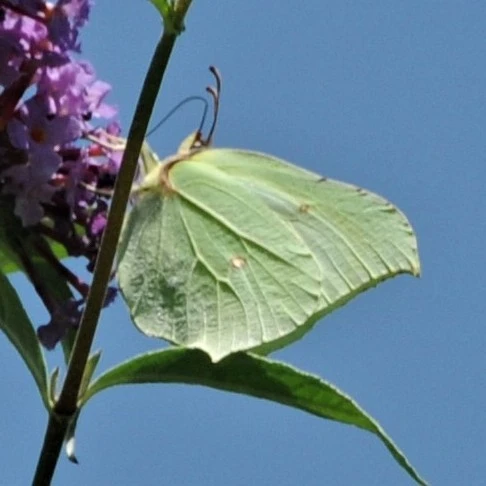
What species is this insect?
Gonepteryx rhamni
